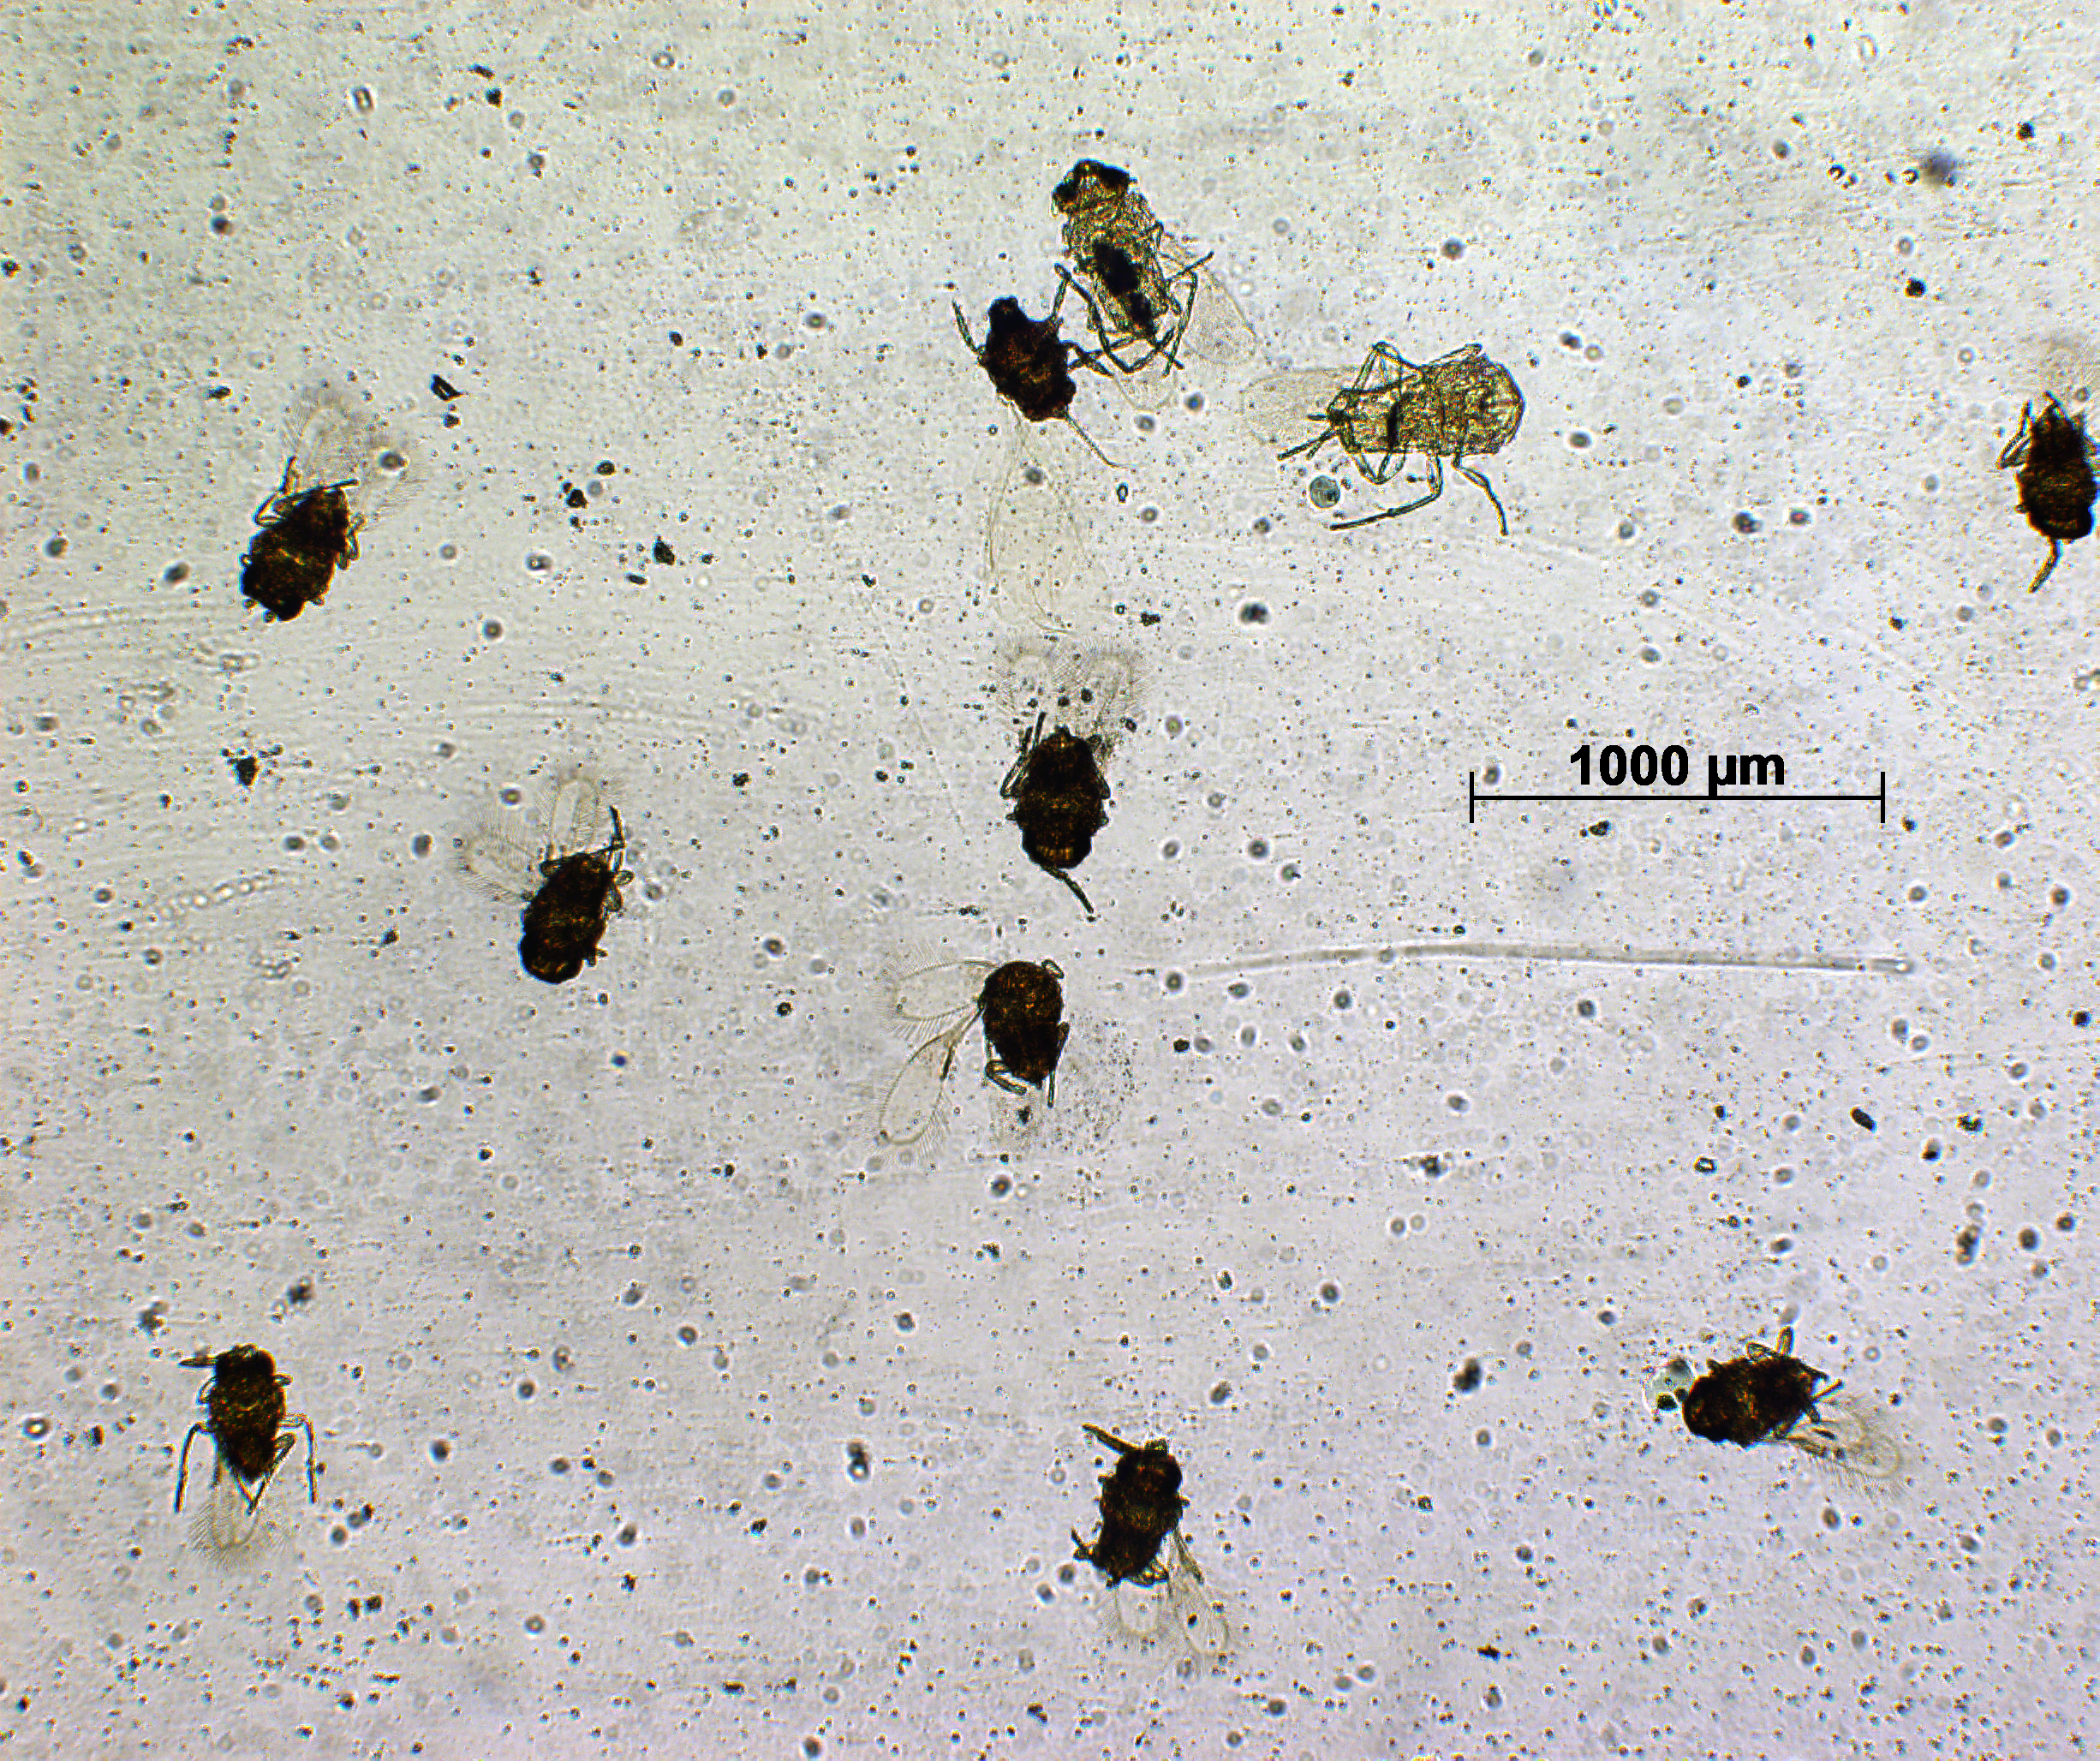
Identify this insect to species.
Artas koebelei
